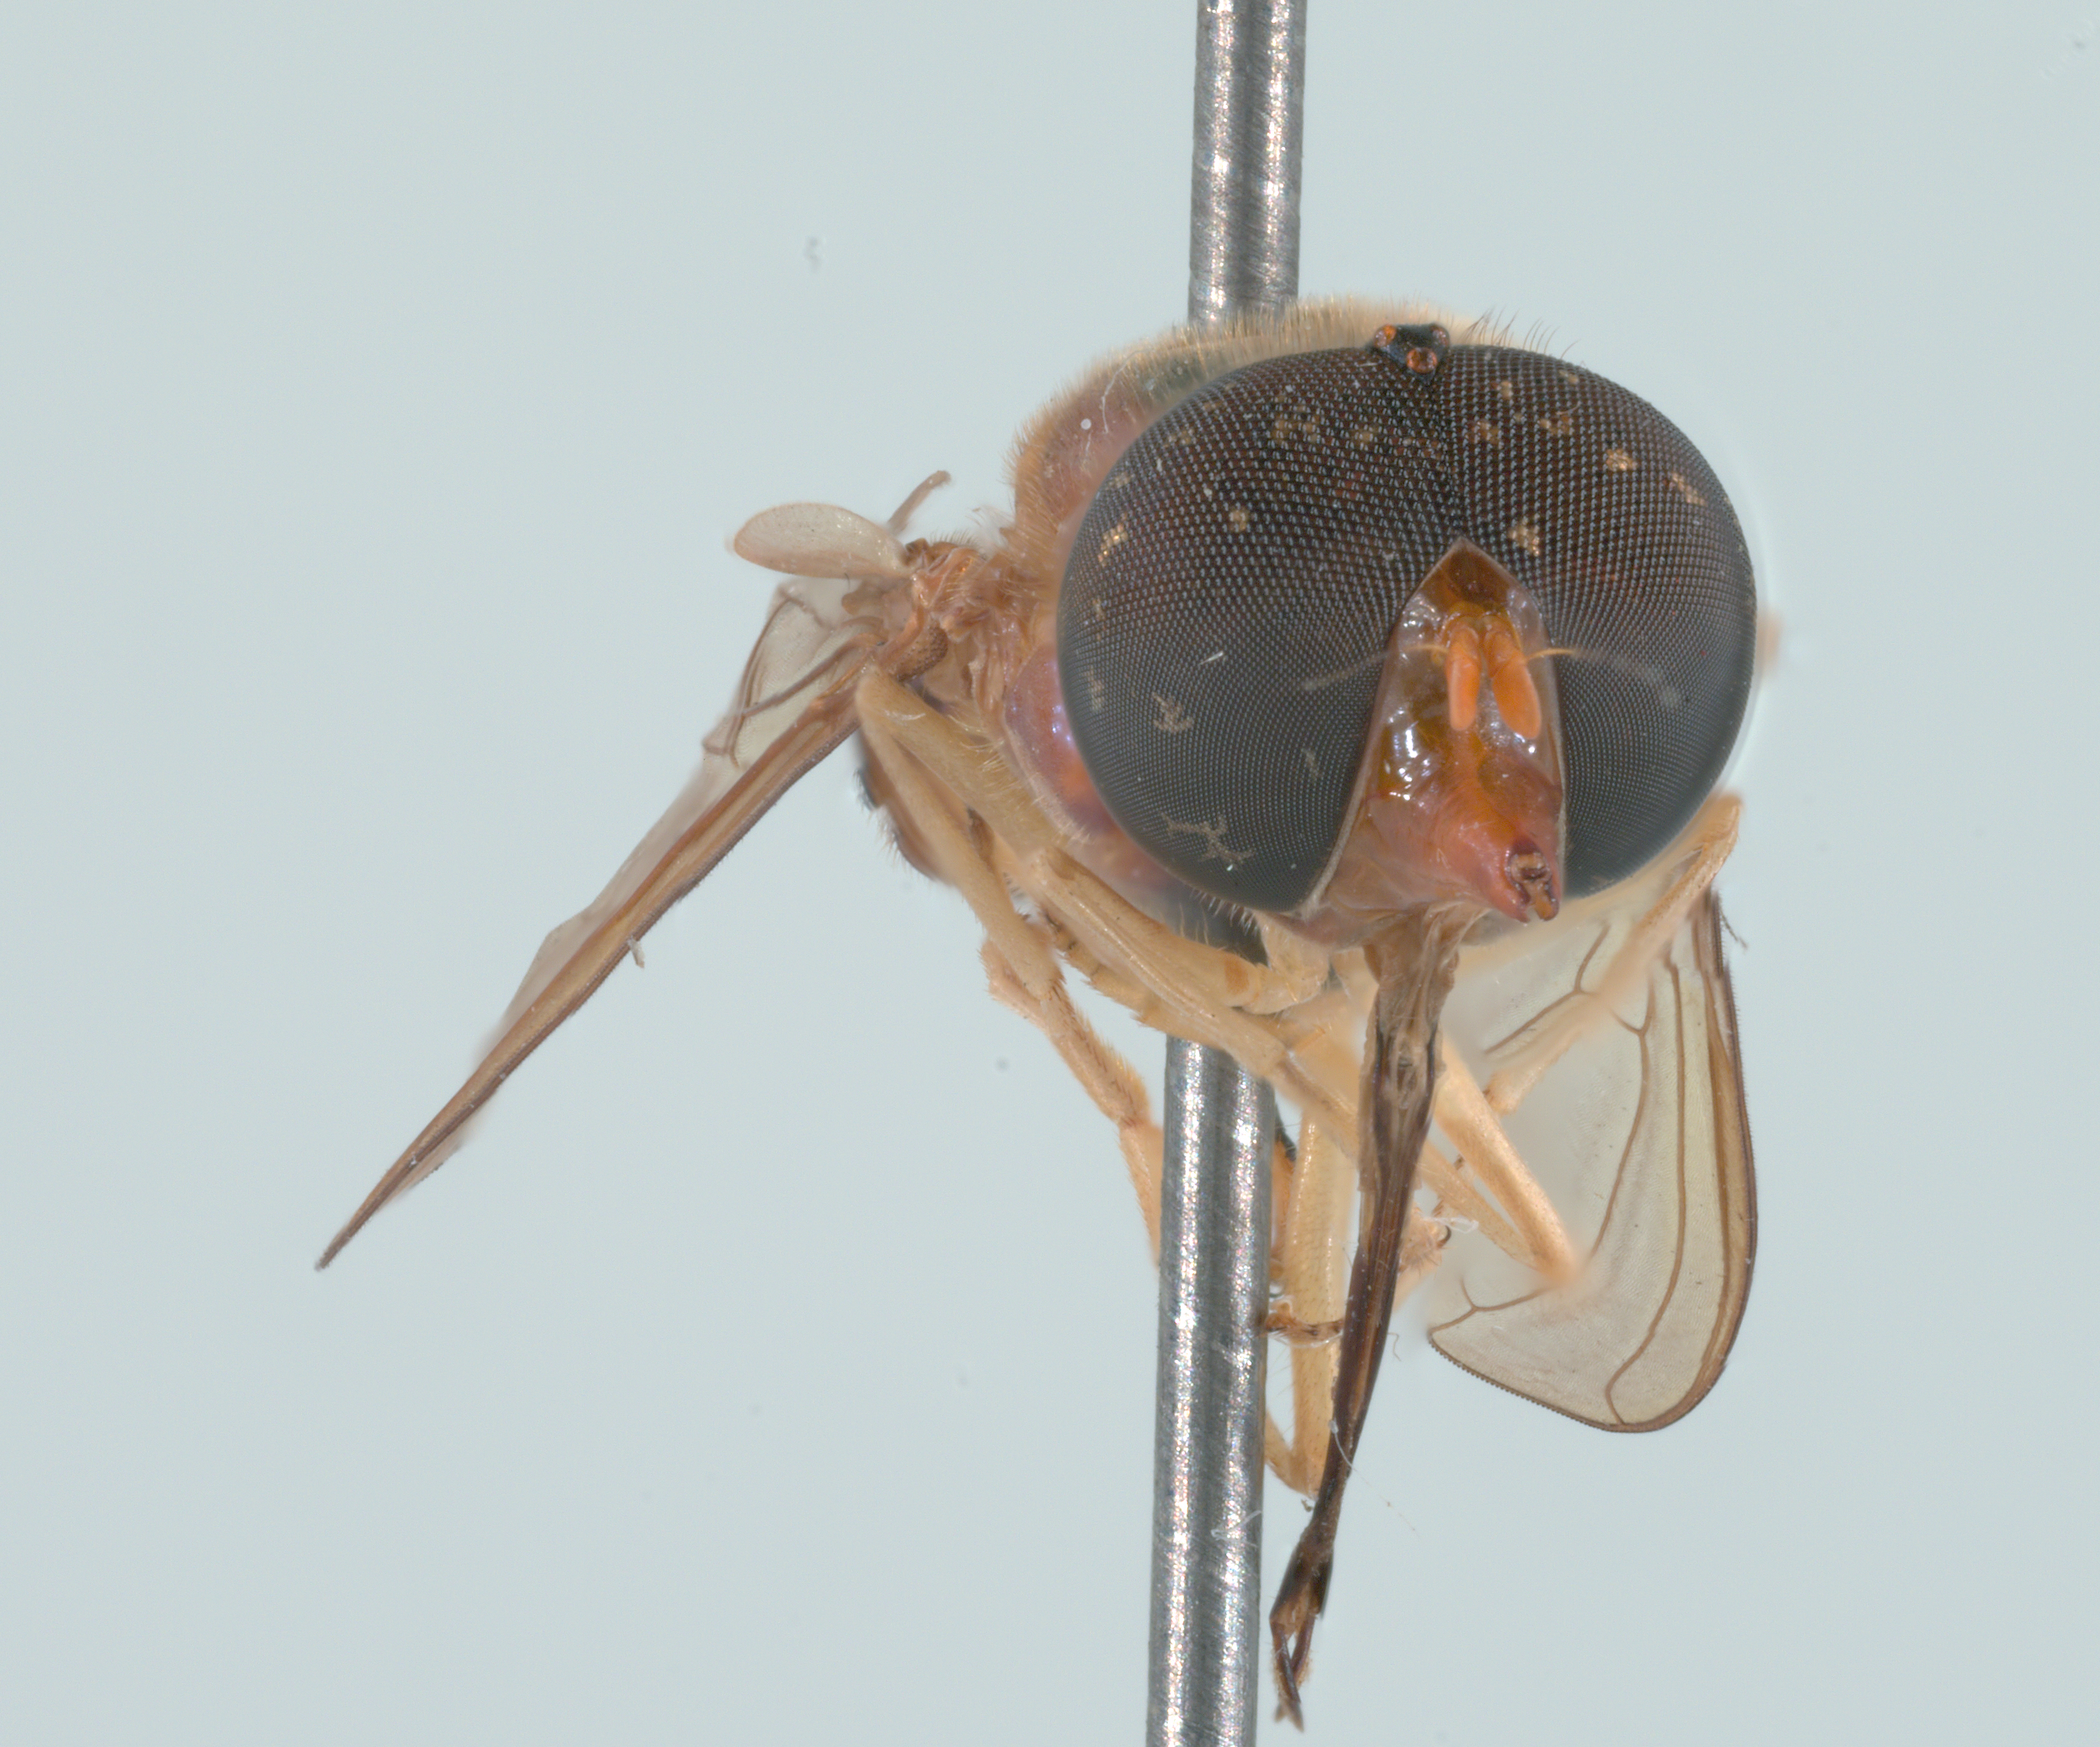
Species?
Rhingia pellucens
